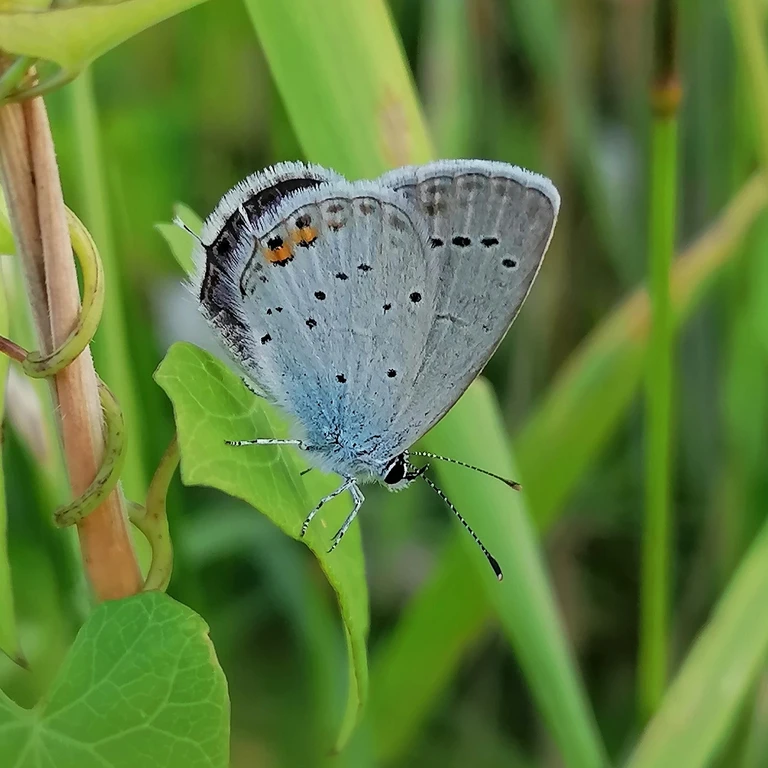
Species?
Cupido argiades (also Elkalyce argiades)
